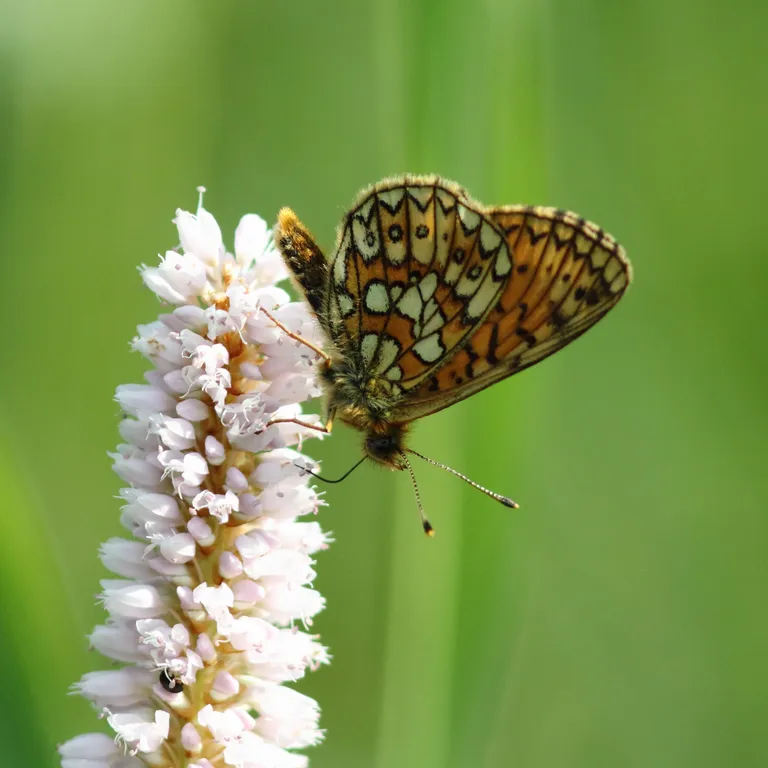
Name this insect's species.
Boloria eunomia
